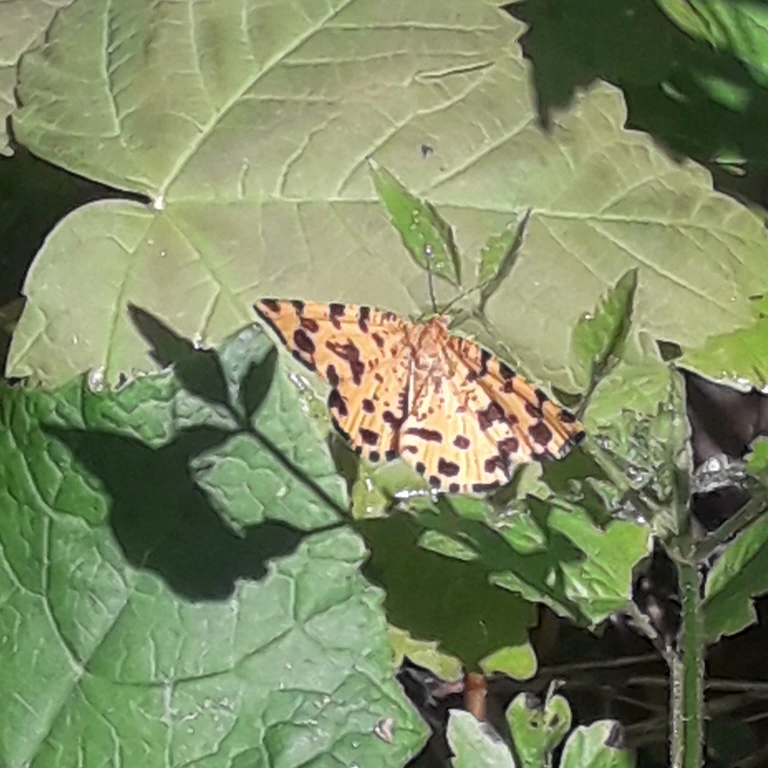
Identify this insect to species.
Pseudopanthera macularia
